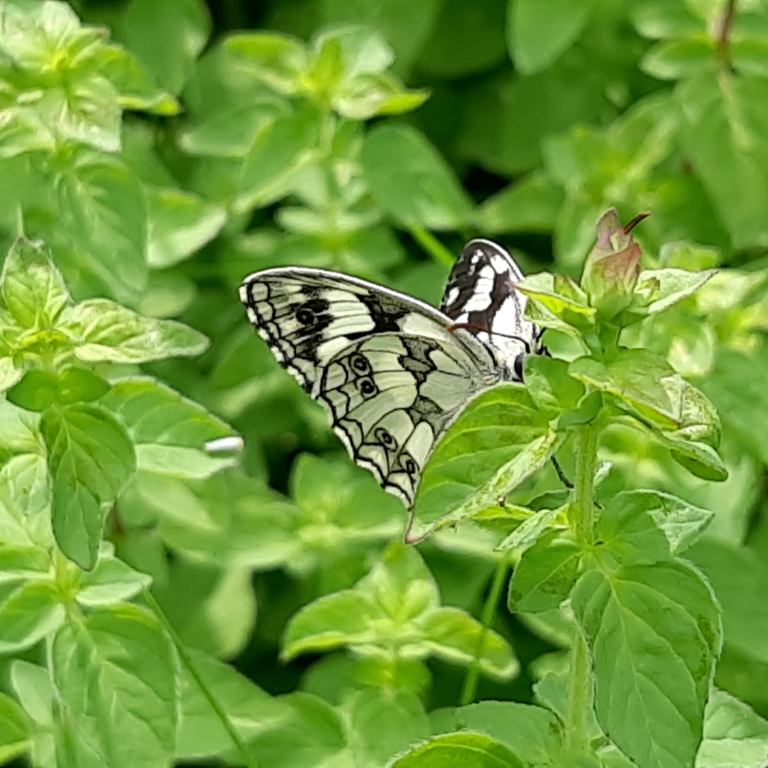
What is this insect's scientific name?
Melanargia galathea
